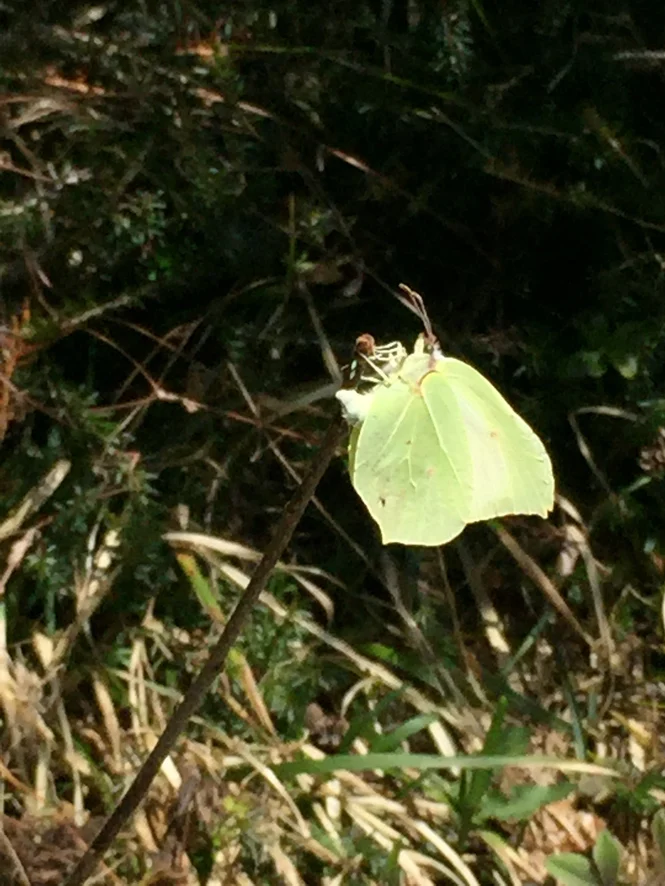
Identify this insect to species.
Gonepteryx rhamni
